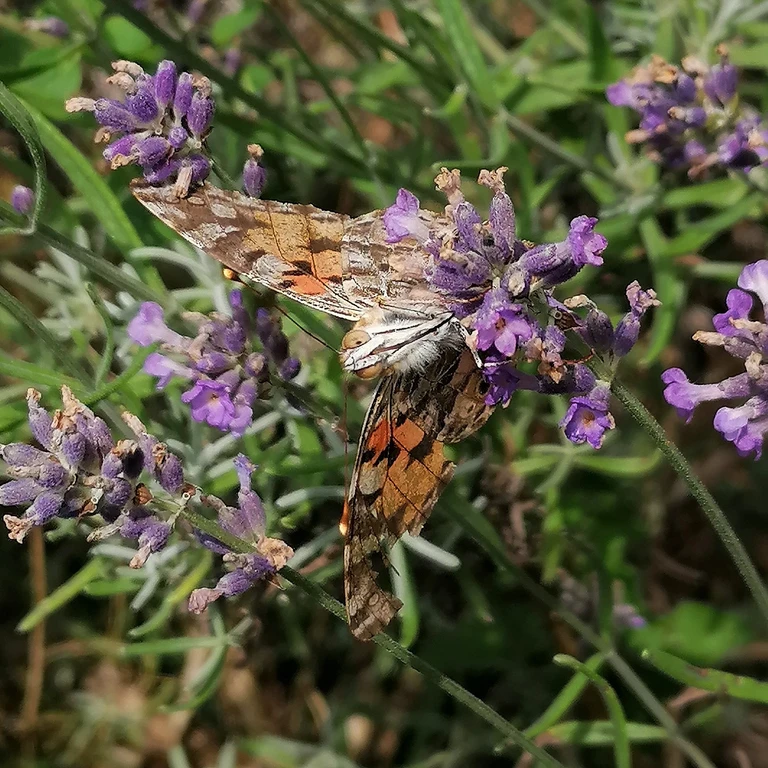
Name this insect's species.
Vanessa cardui
